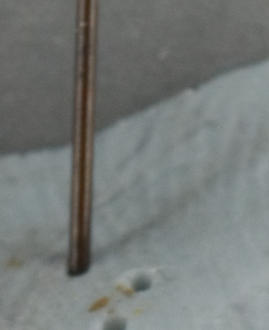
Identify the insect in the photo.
Rogeria tortuosa
